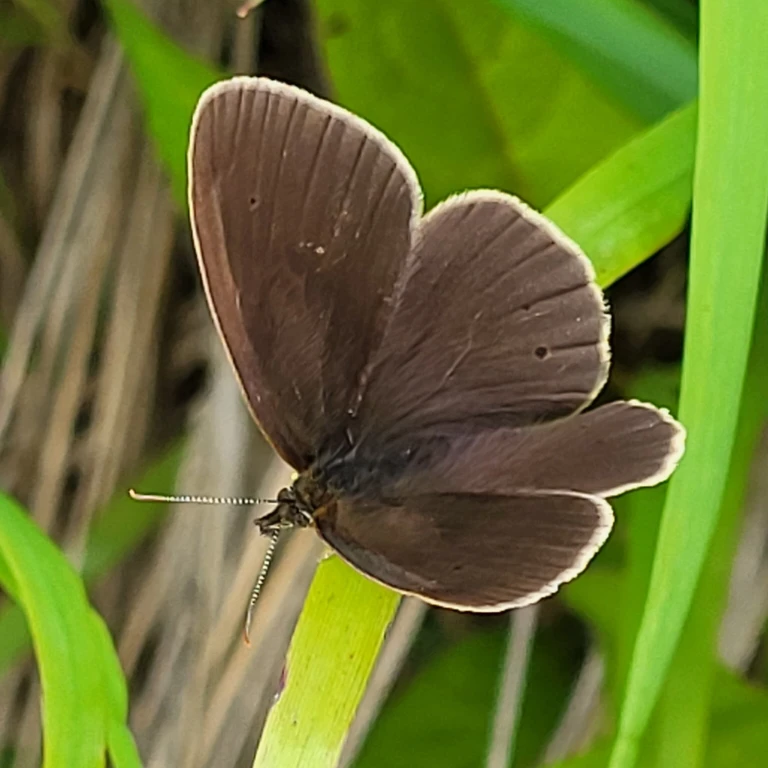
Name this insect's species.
Aphantopus hyperantus
